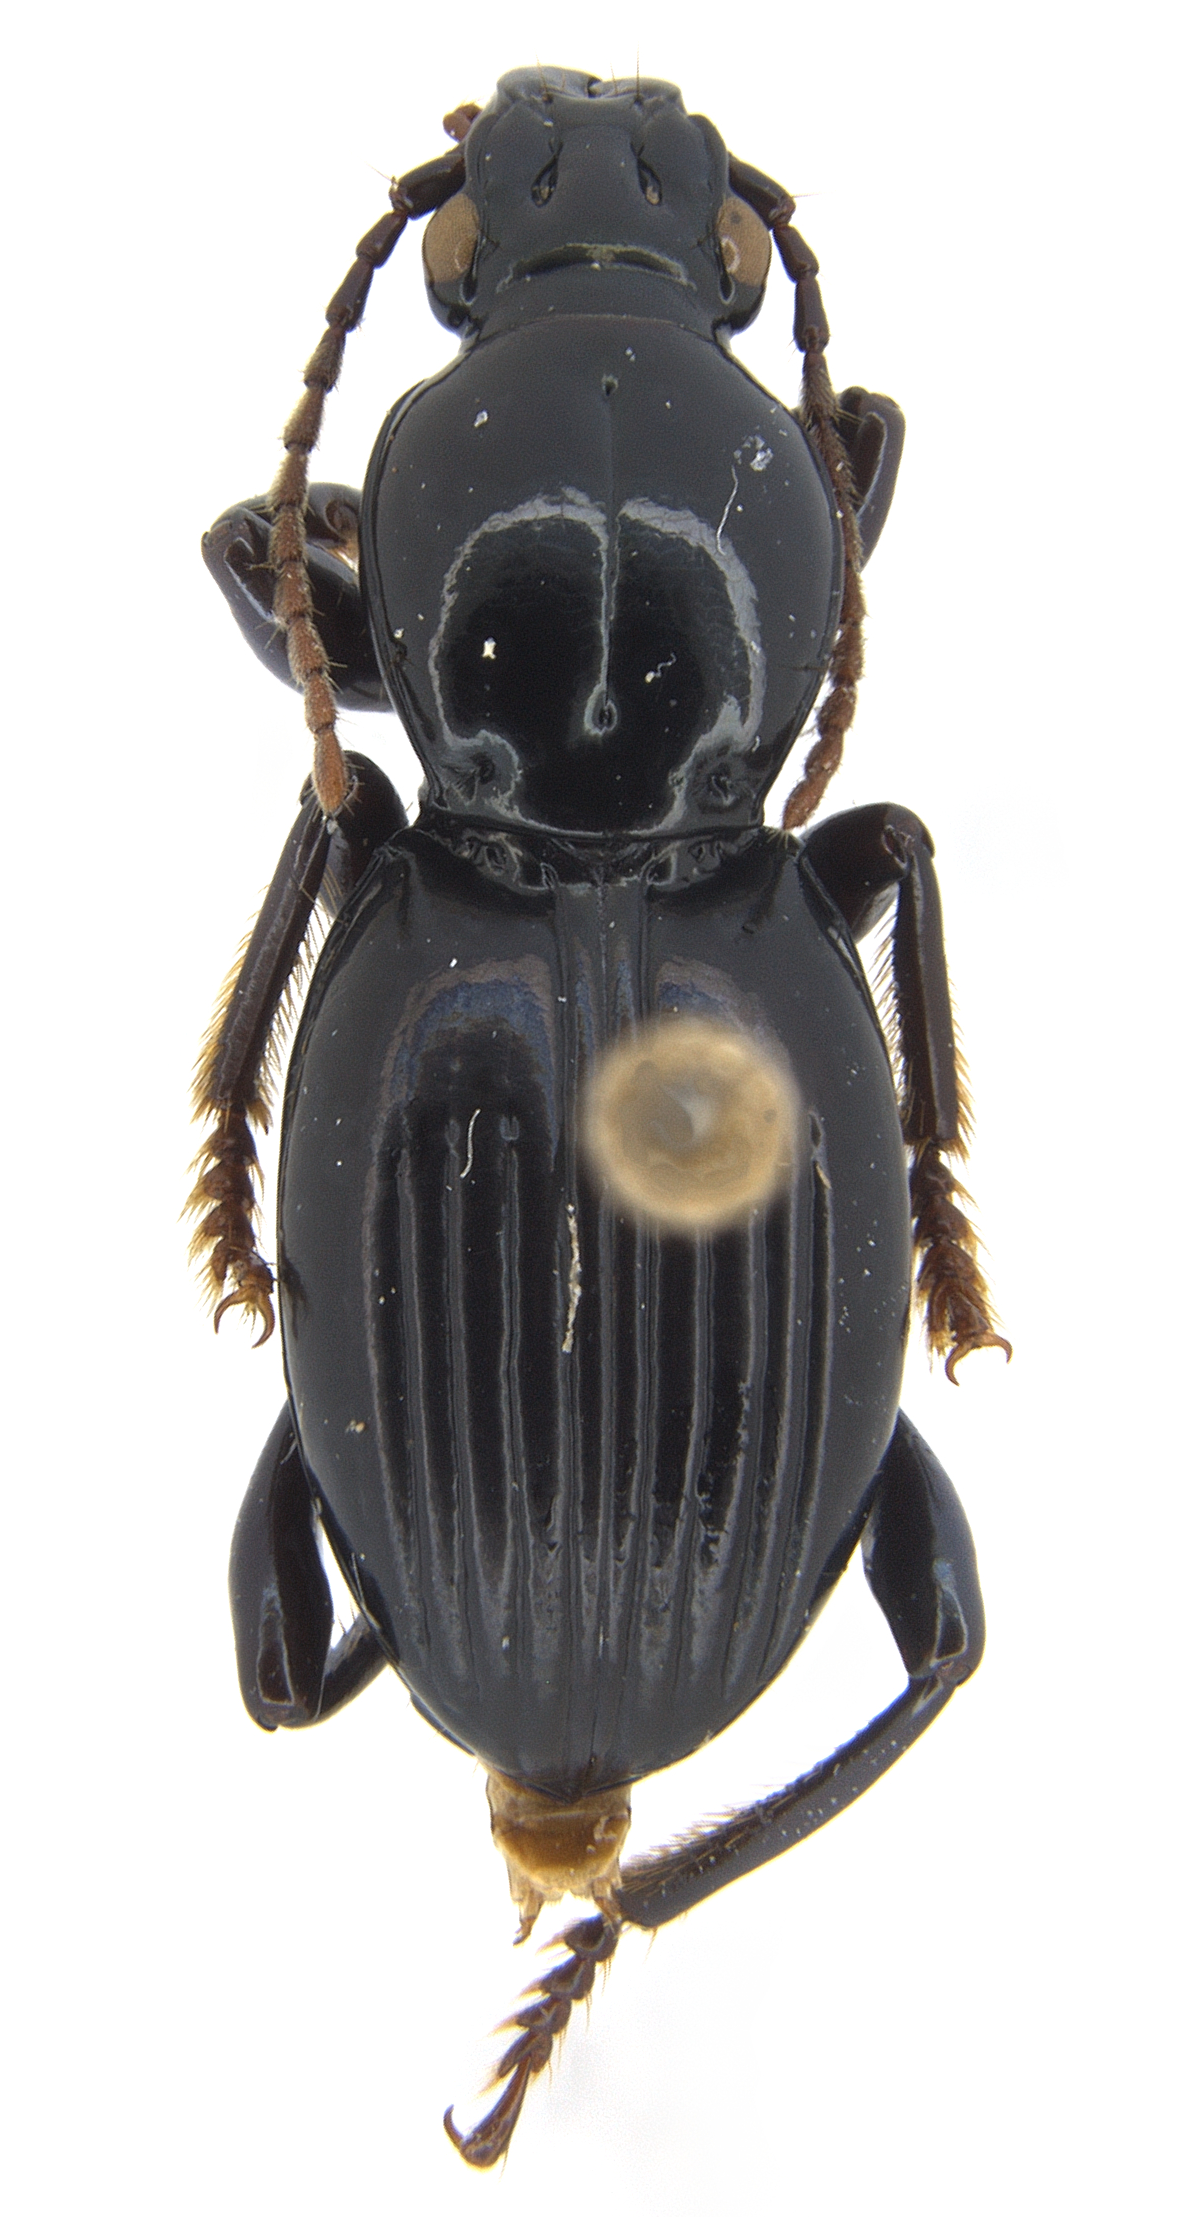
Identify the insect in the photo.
Pelecium sulcipenne
